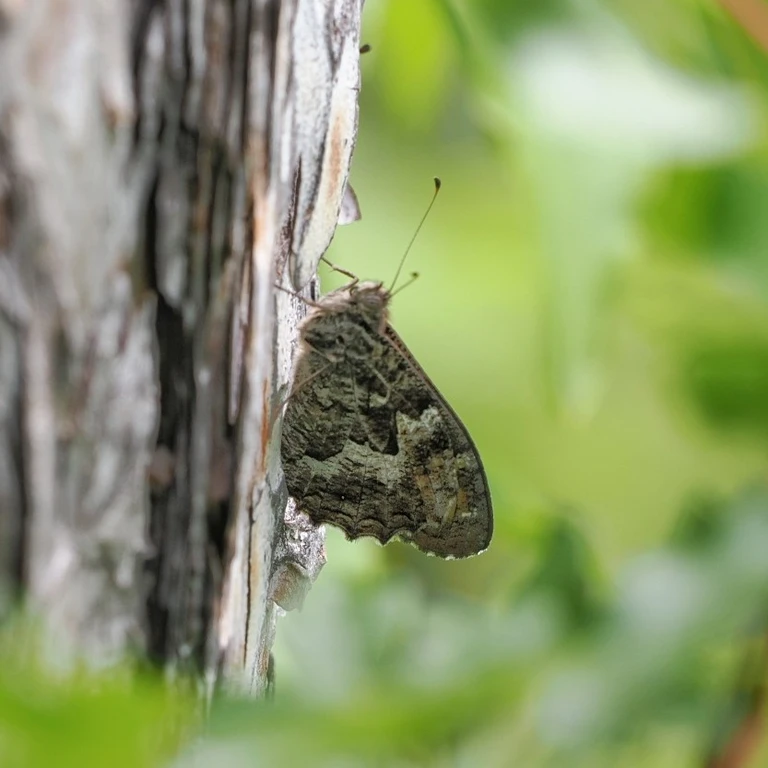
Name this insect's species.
Hipparchia semele
